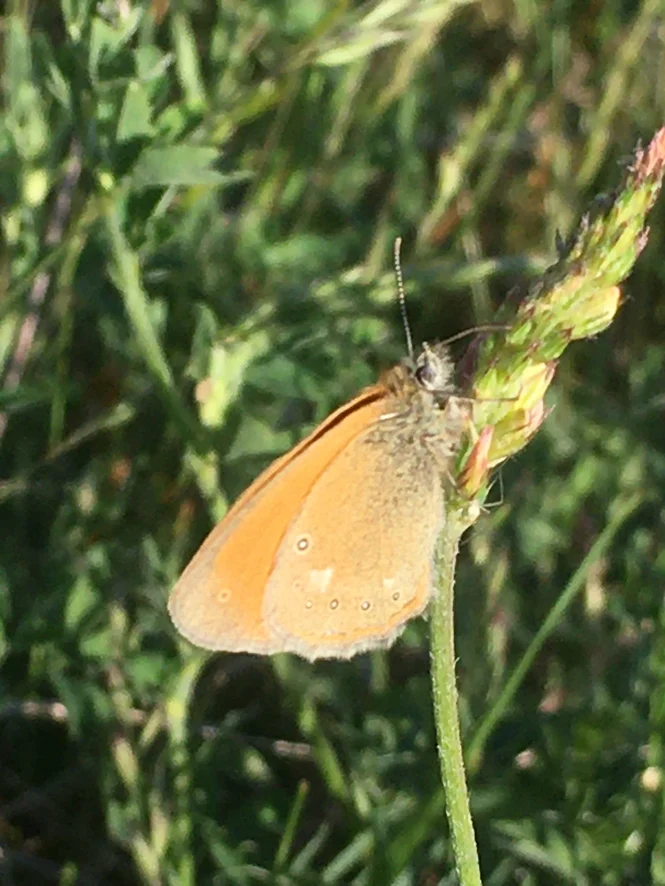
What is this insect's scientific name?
Coenonympha glycerion (also Coenonympha iphis)
